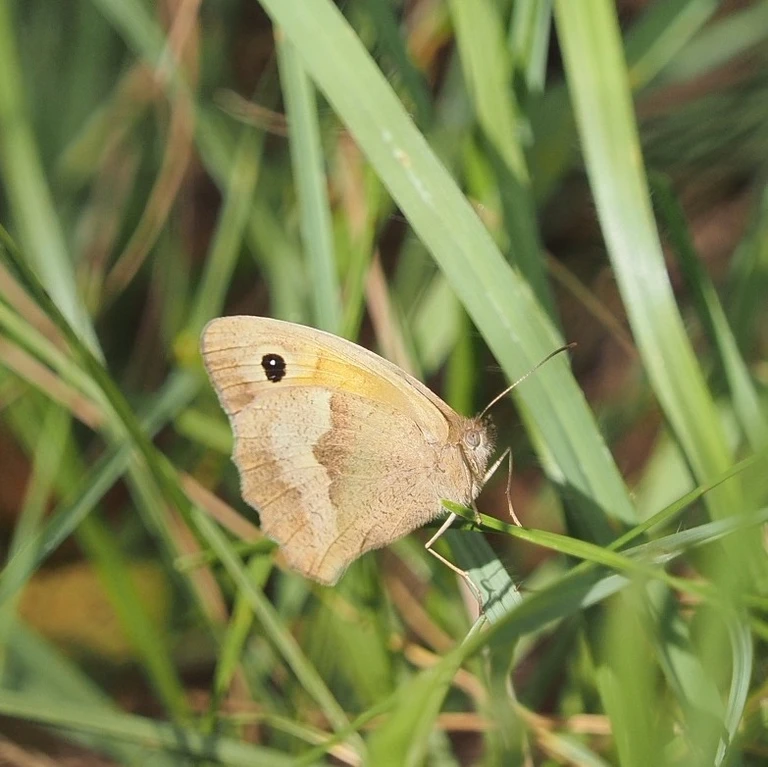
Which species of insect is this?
Maniola jurtina
